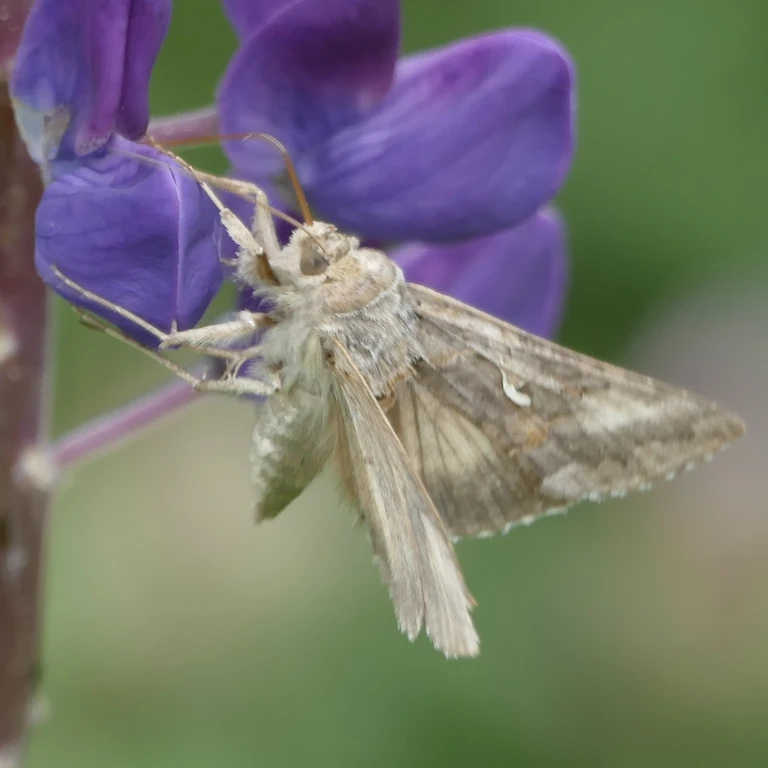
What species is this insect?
Autographa gamma
